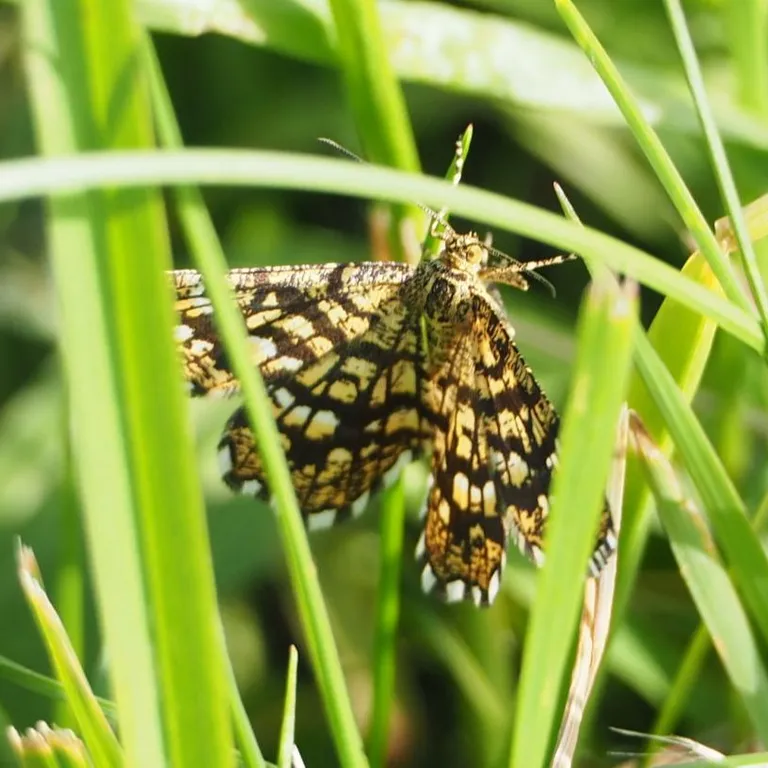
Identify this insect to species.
Chiasmia clathrata
